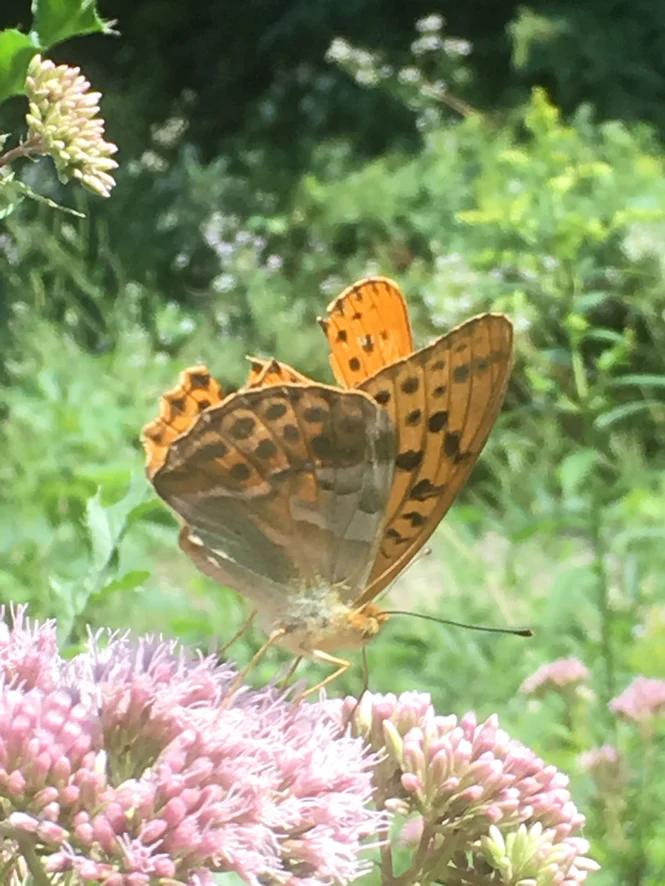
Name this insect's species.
Argynnis paphia
